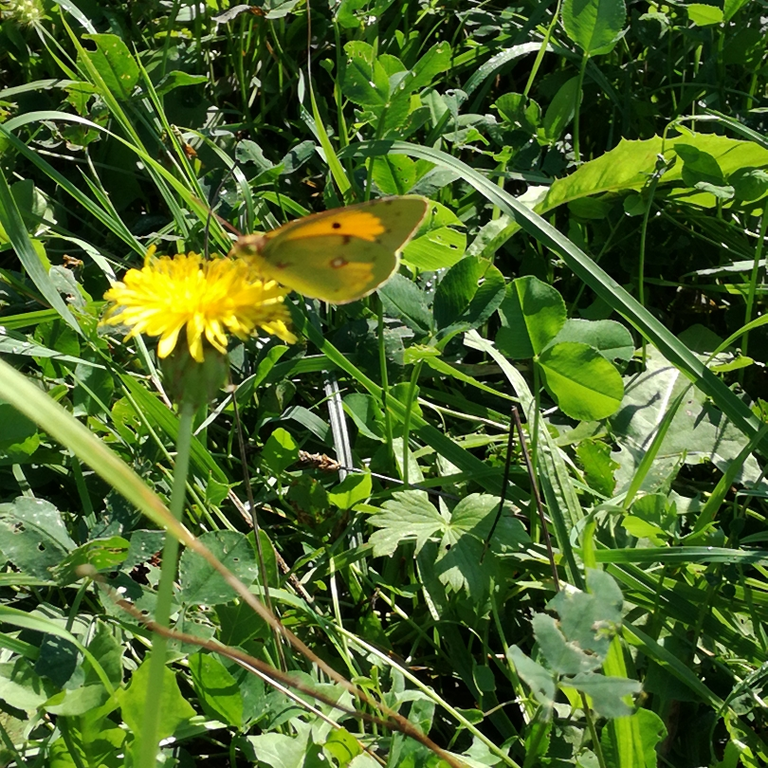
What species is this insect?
Colias croceus
